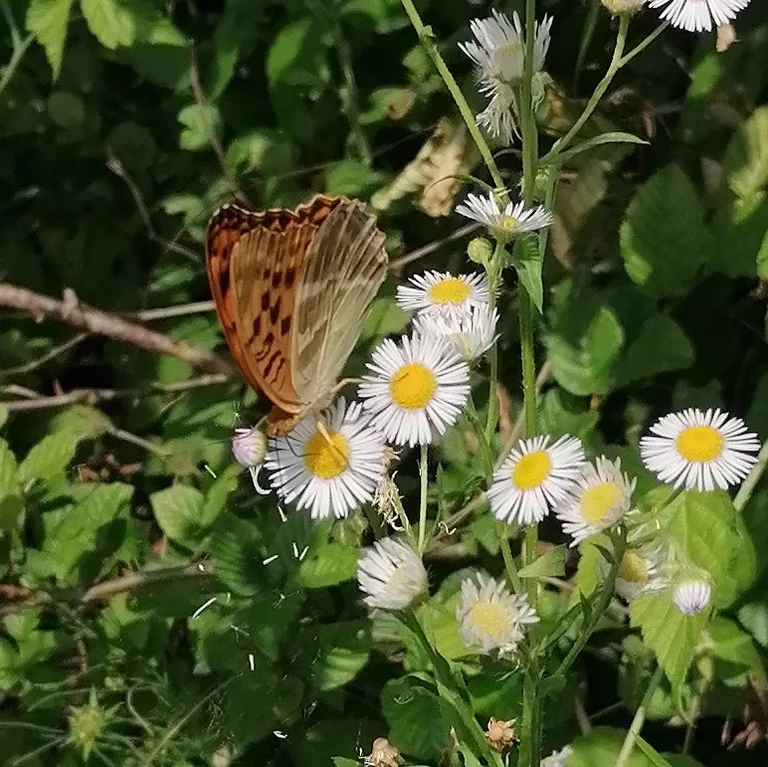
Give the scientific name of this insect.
Argynnis paphia
